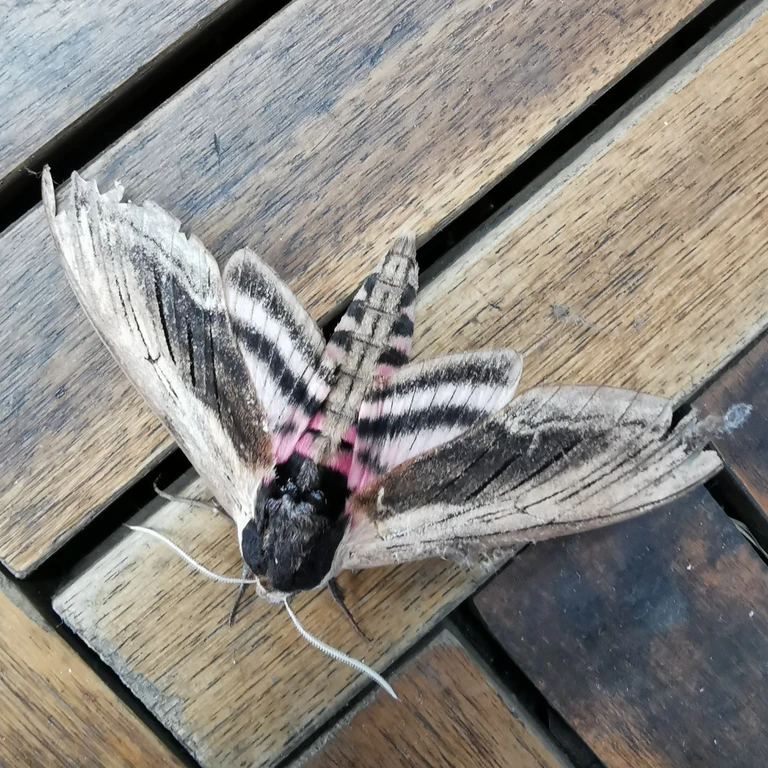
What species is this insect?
Sphinx ligustri
